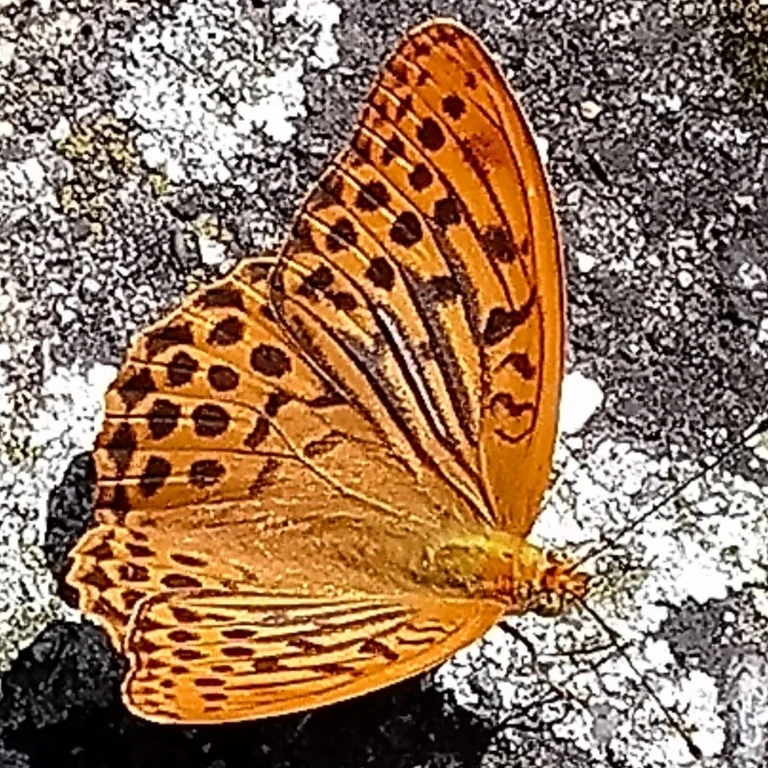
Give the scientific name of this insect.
Argynnis paphia
